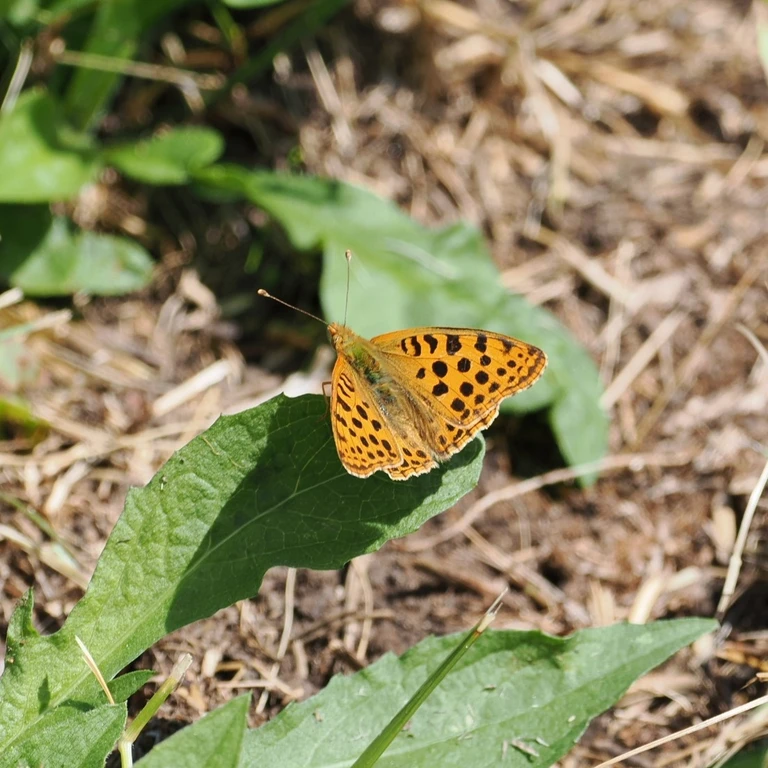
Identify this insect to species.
Issoria lathonia
